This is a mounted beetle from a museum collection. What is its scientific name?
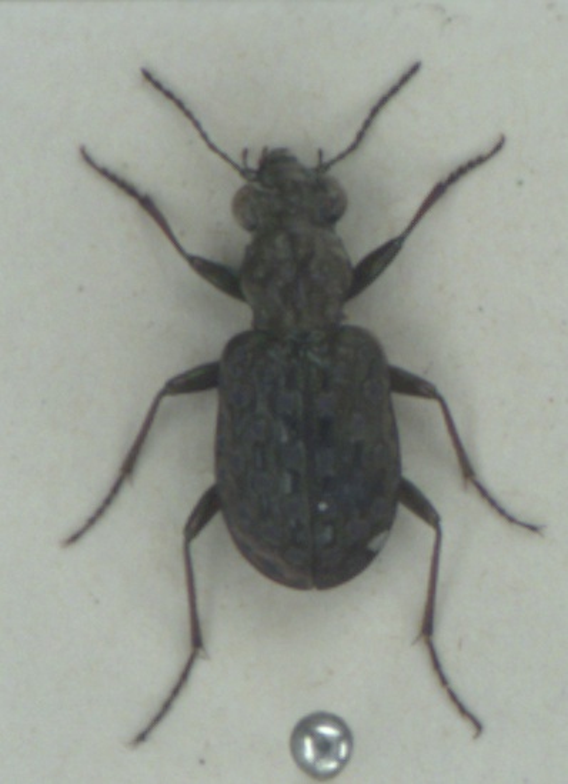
Elaphrus cupreus
